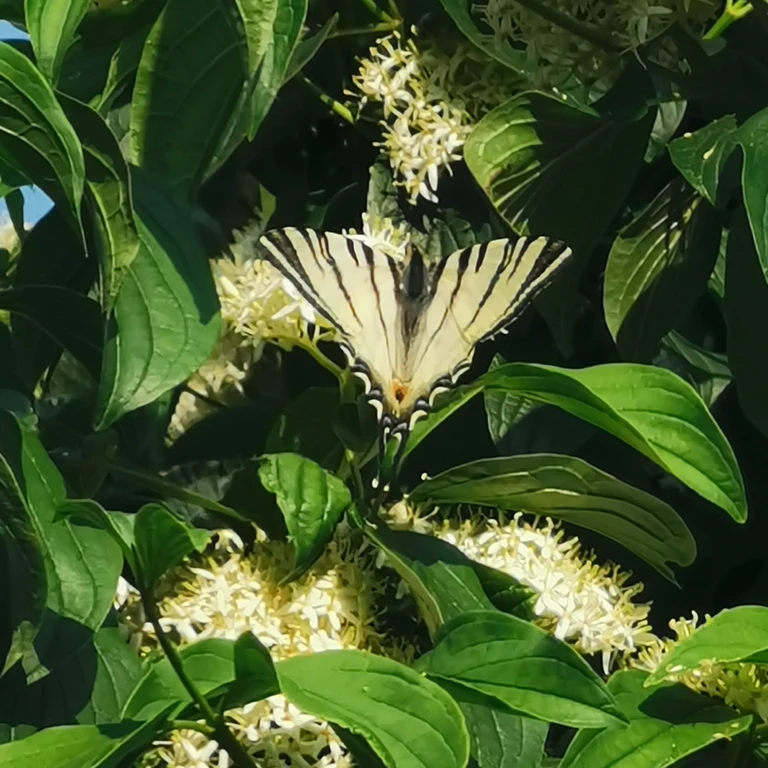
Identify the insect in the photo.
Iphiclides podalirius
